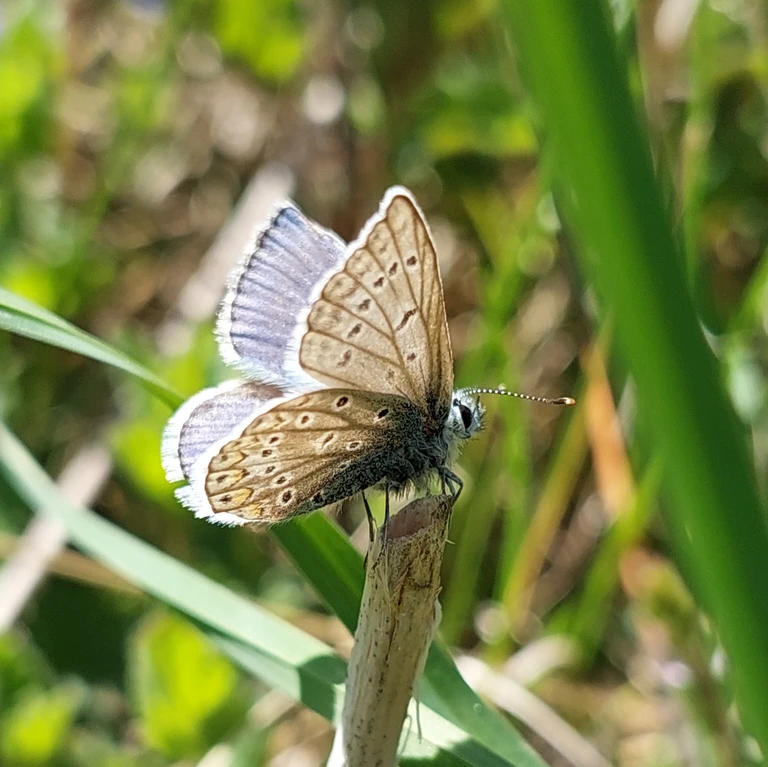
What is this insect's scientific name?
Polyommatus icarus
